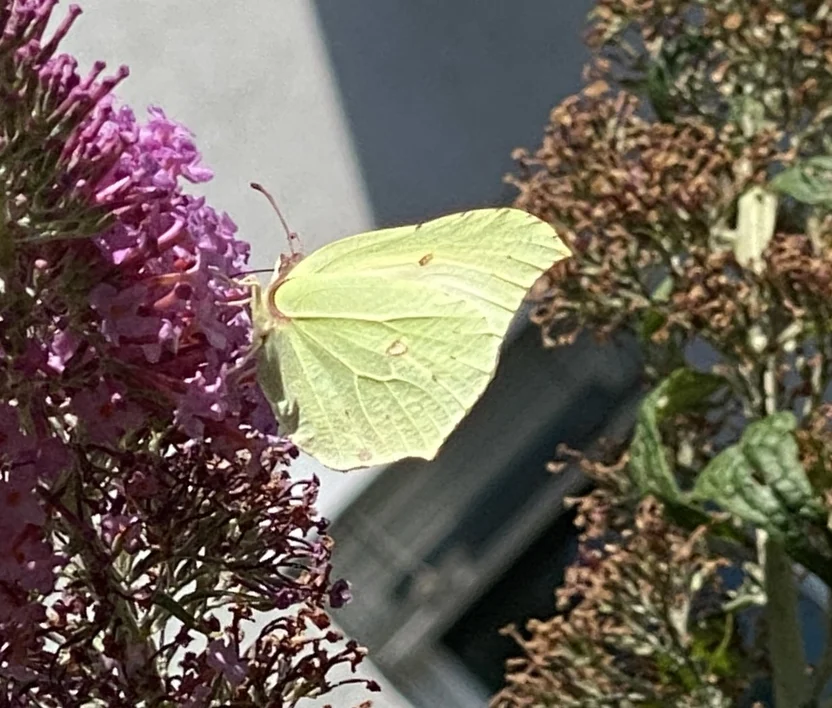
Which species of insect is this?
Gonepteryx rhamni
